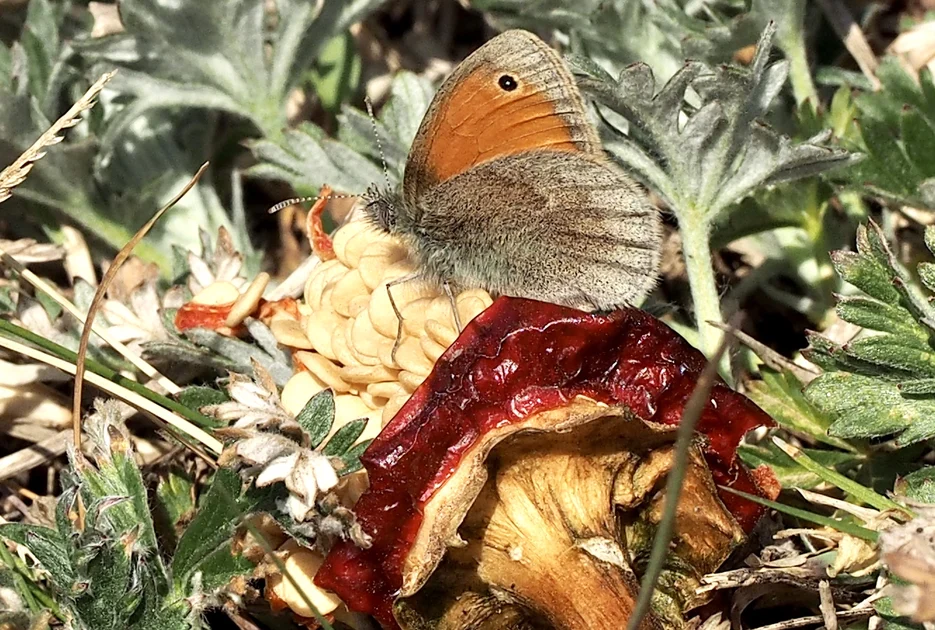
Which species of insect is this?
Coenonympha pamphilus
